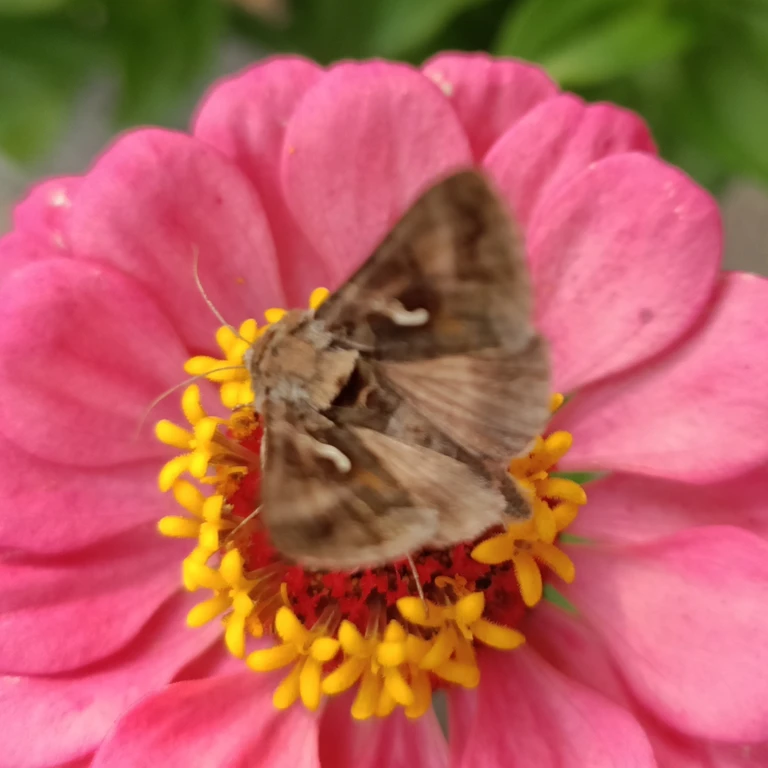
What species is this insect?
Autographa gamma
